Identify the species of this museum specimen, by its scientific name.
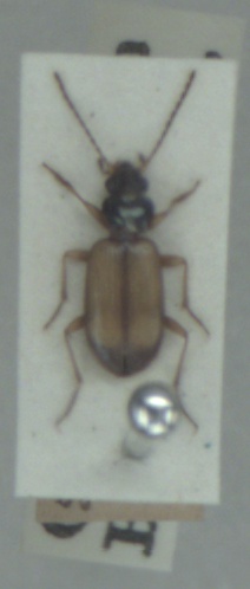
Bembidion saxatile
